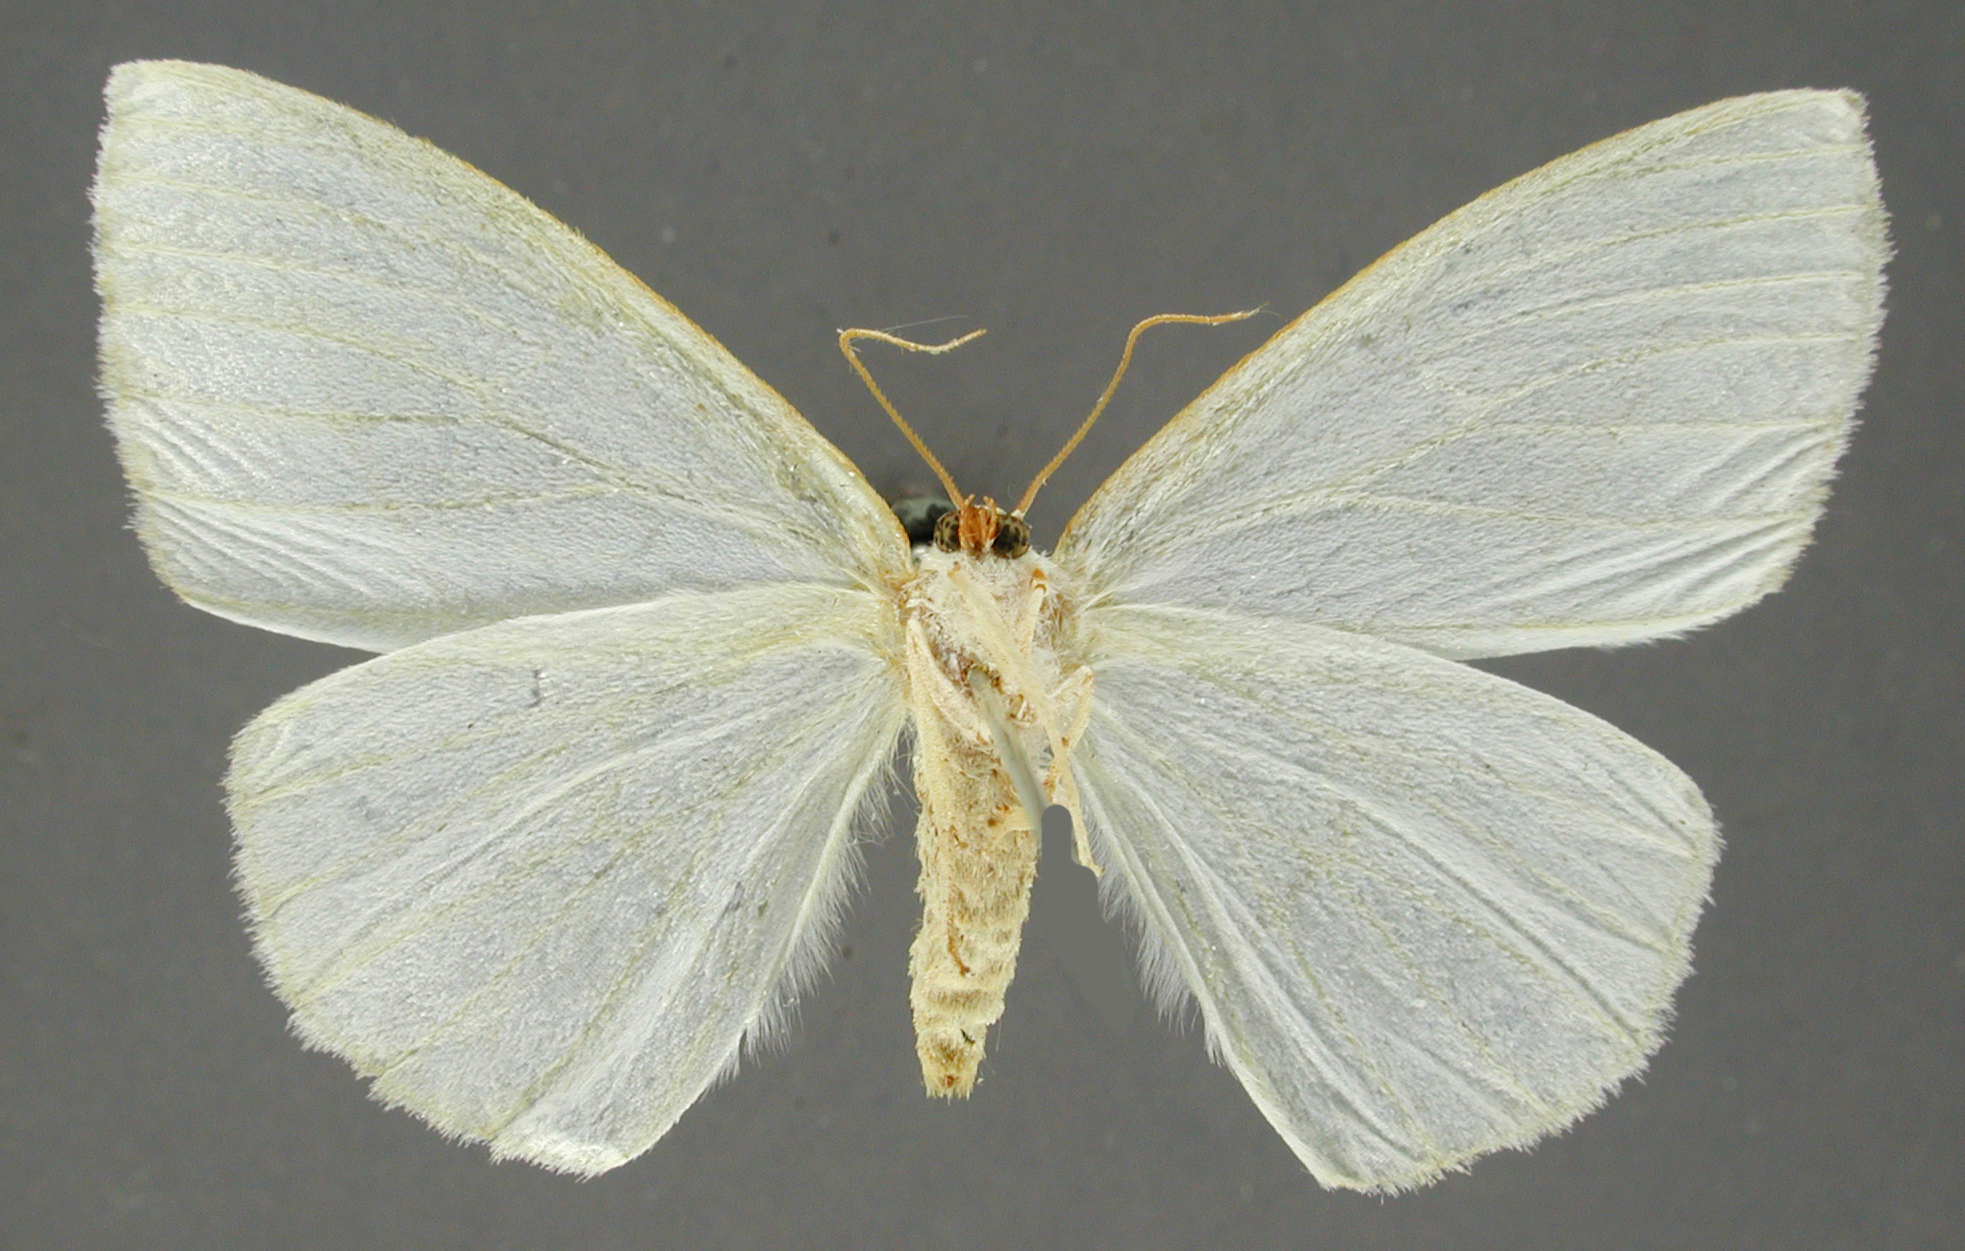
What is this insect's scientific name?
Leuculopsis intermedia
